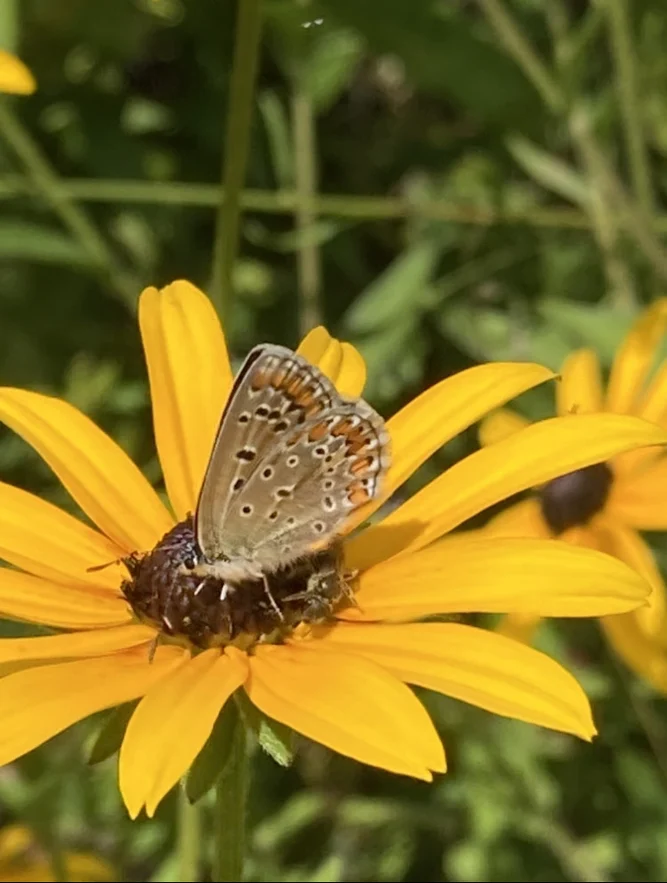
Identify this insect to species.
Polyommatus icarus
